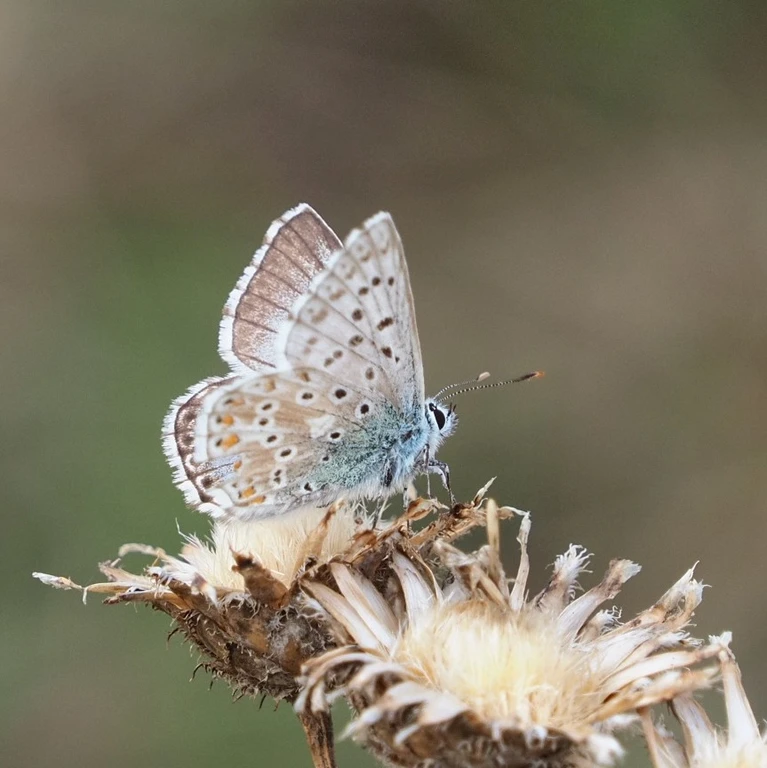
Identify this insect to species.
Lysandra coridon
